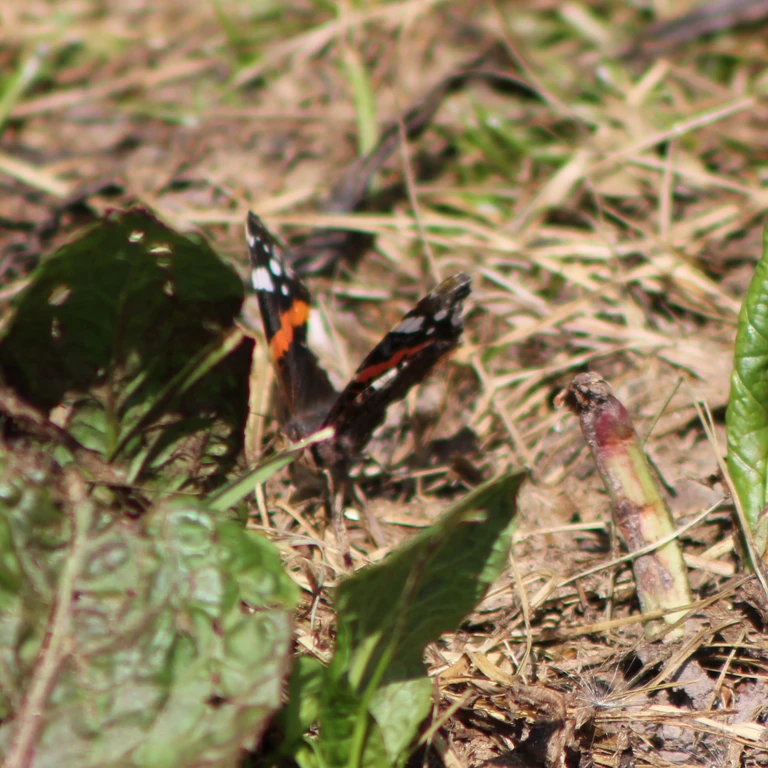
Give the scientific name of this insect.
Vanessa atalanta
